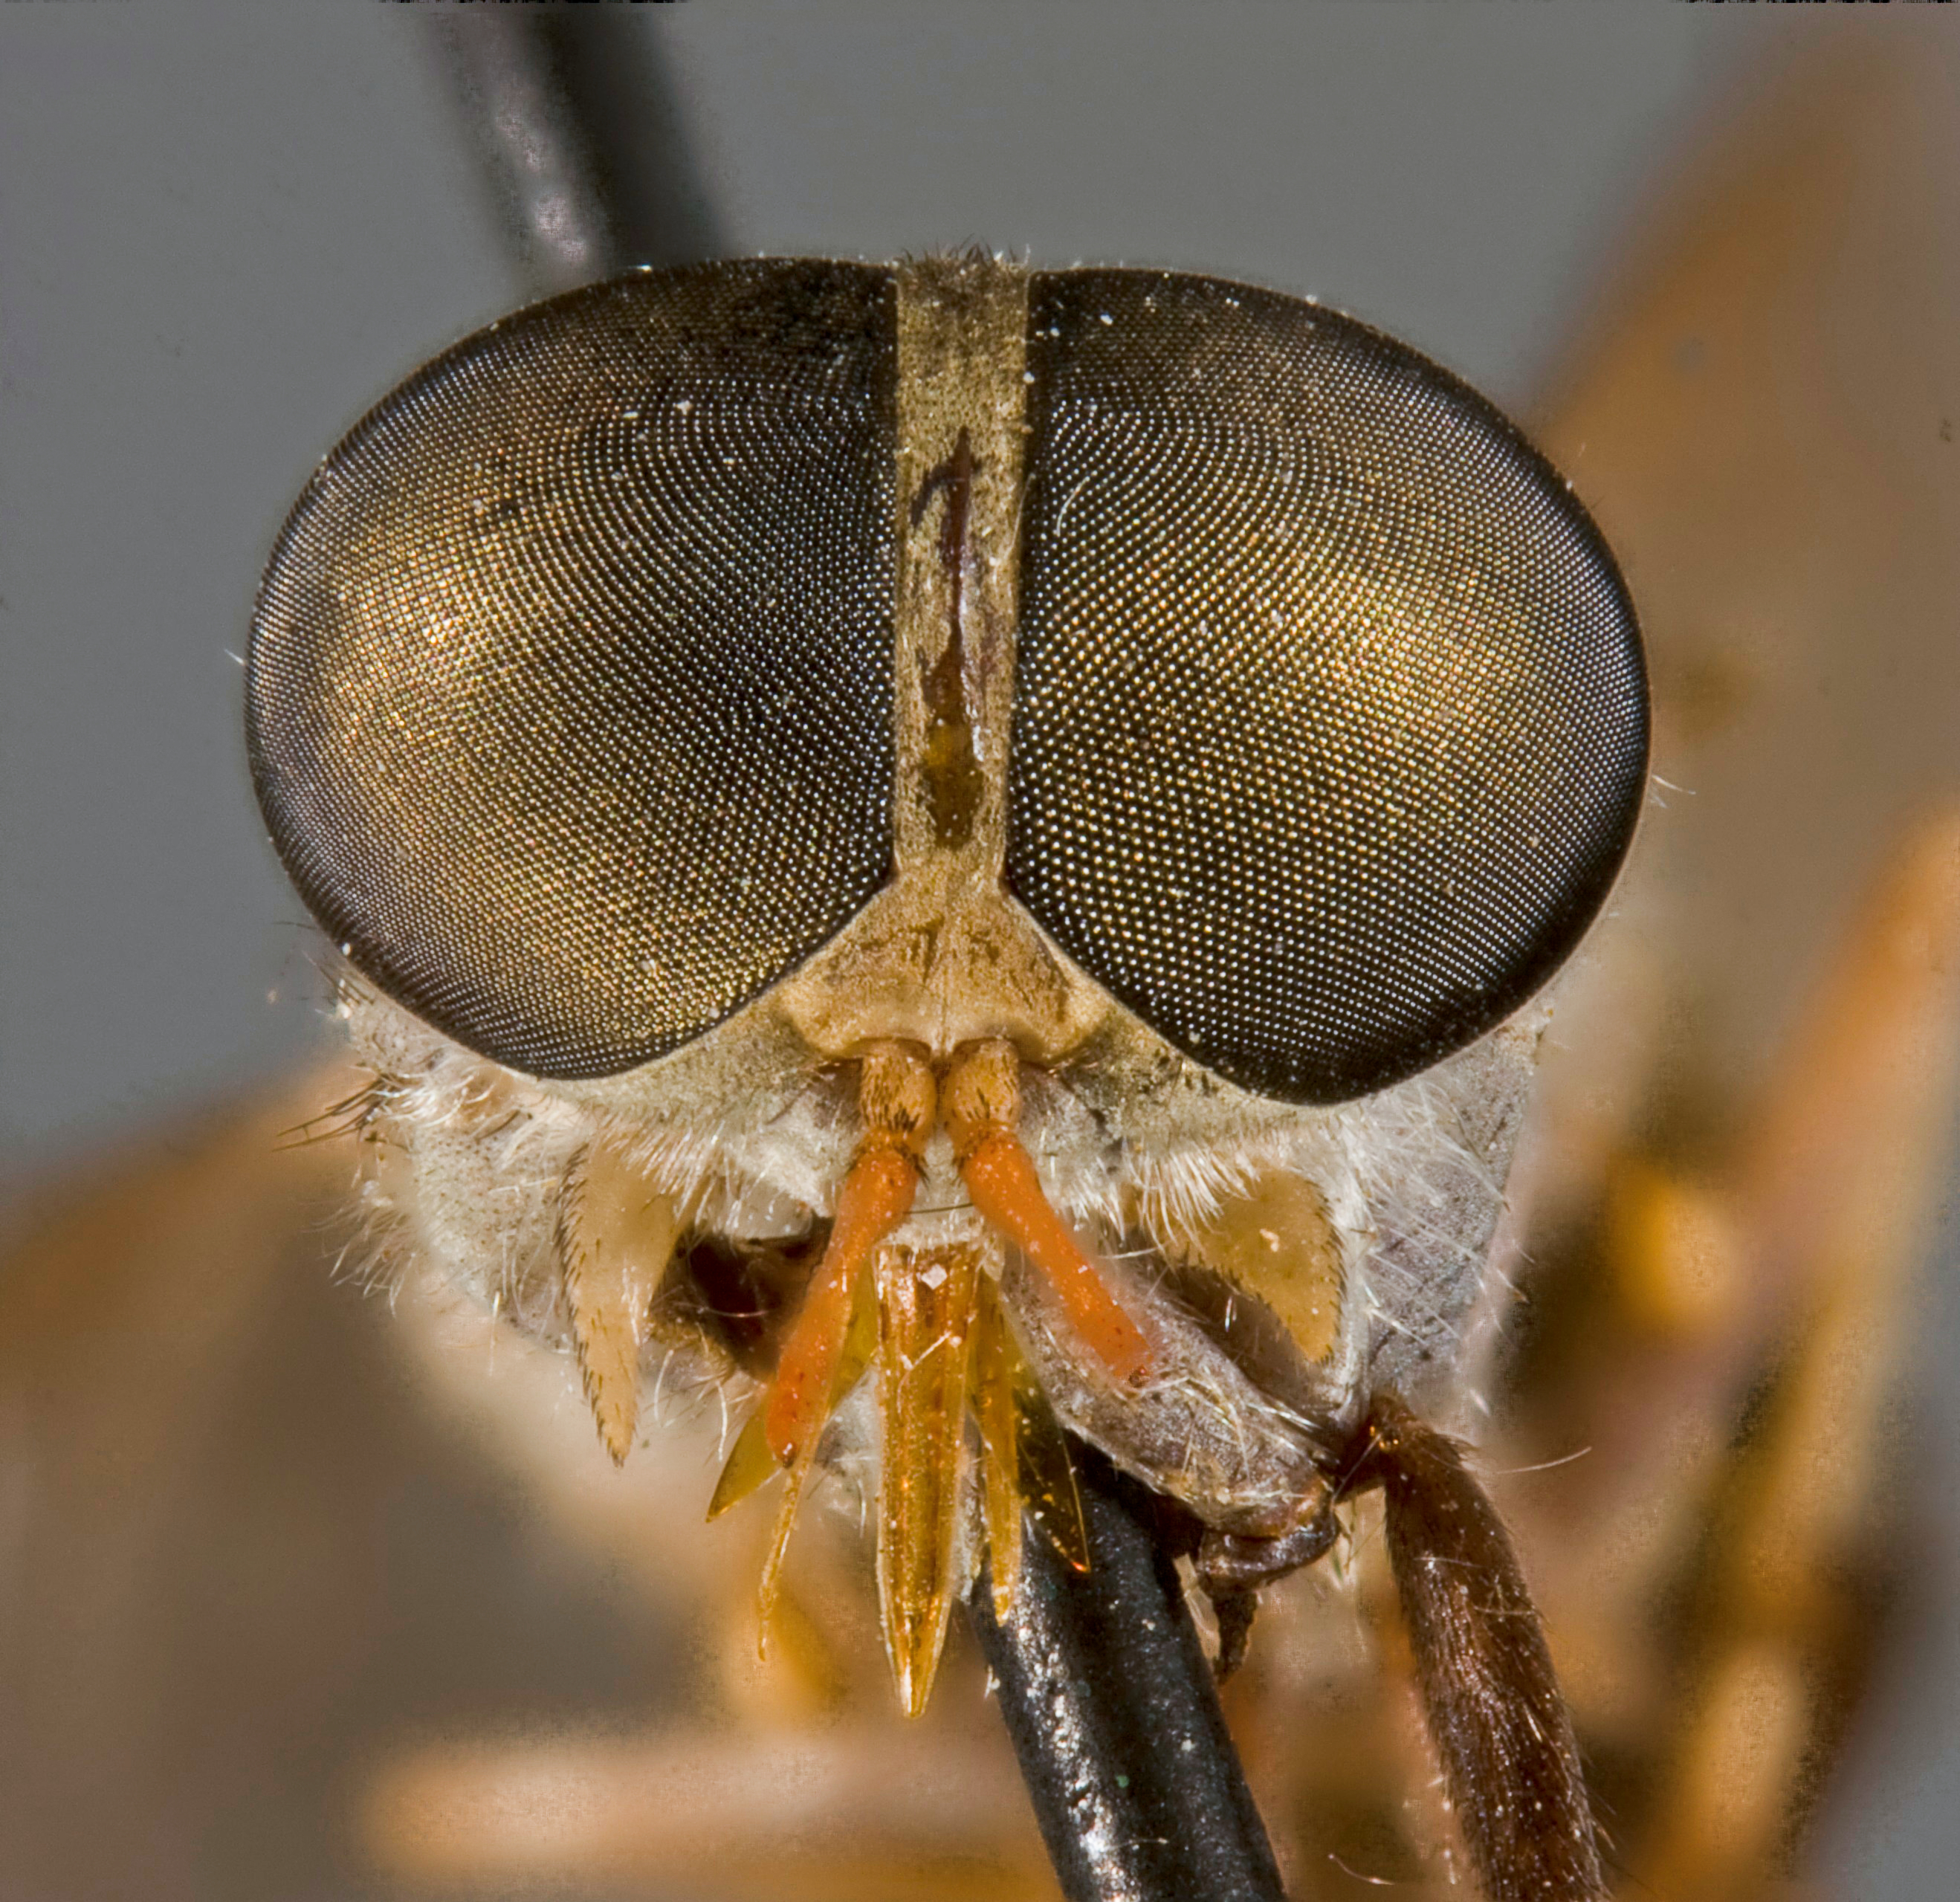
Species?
Tabanus ardalus
